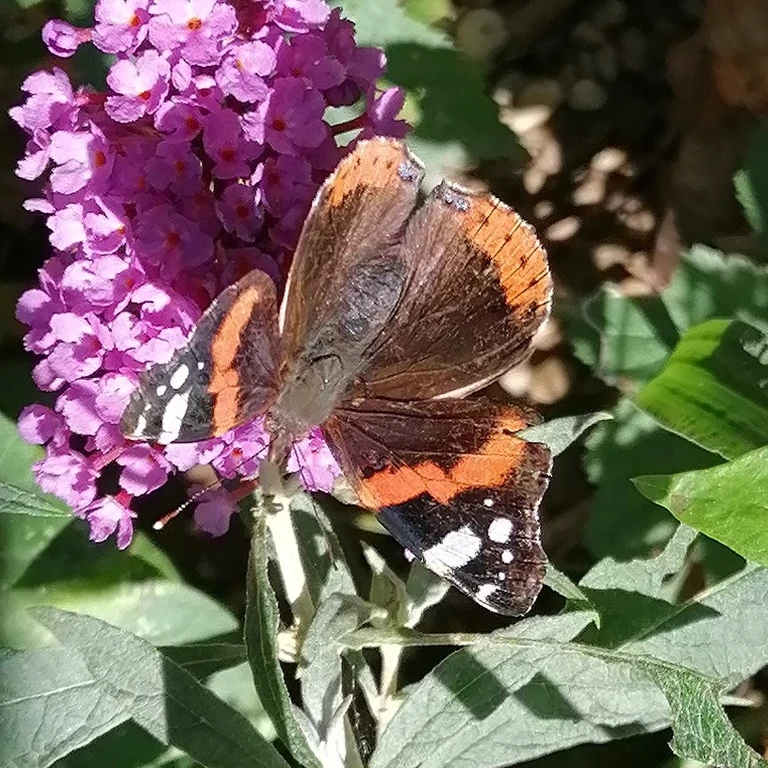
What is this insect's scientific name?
Vanessa atalanta
